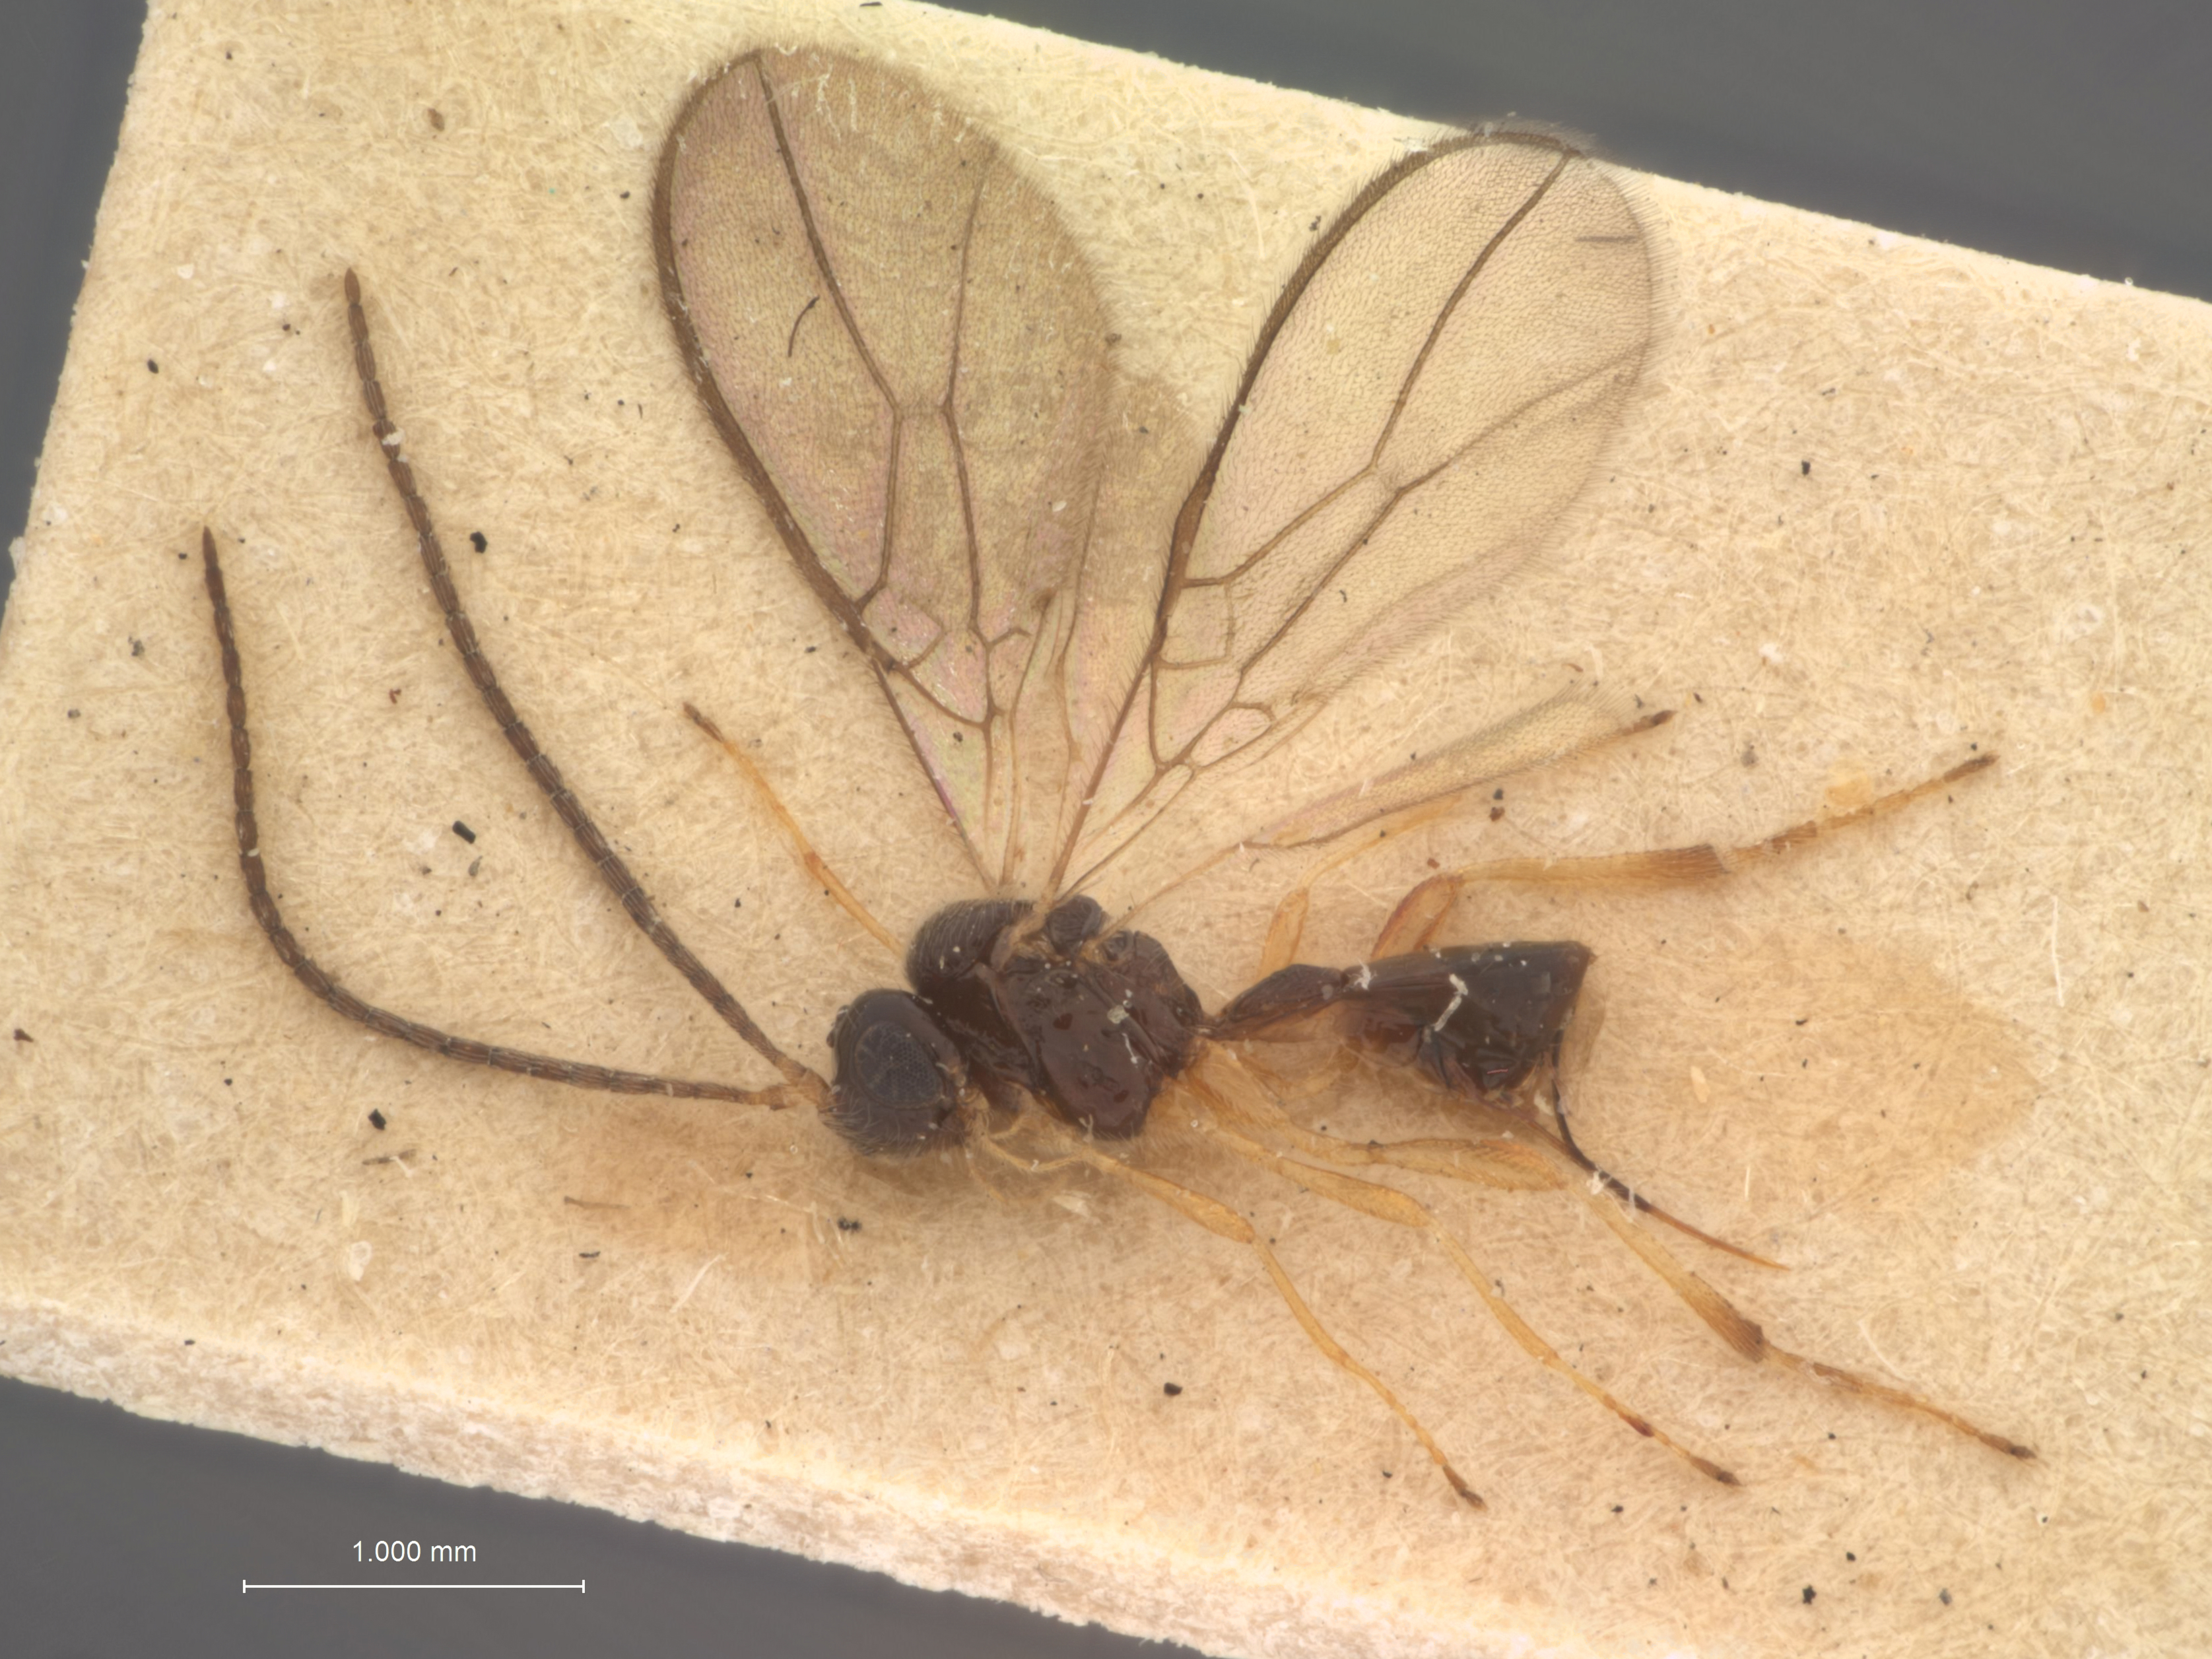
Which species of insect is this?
Aspilota macrops
